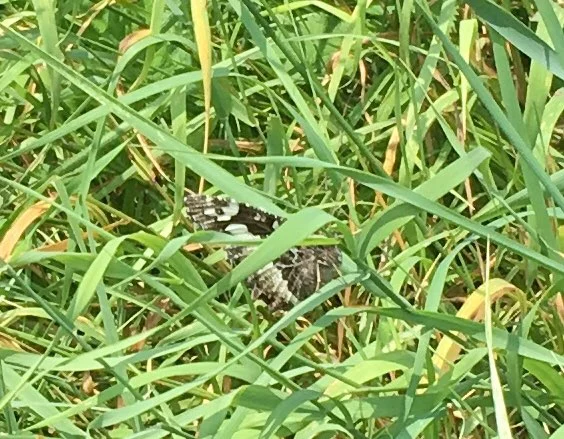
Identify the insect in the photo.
Brintesia circe
